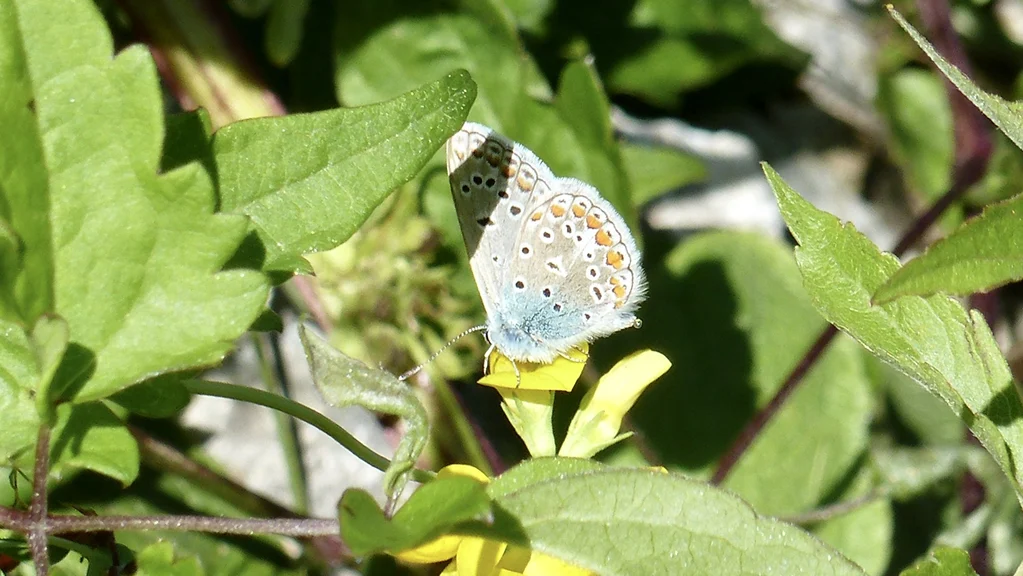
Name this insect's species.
Polyommatus icarus
